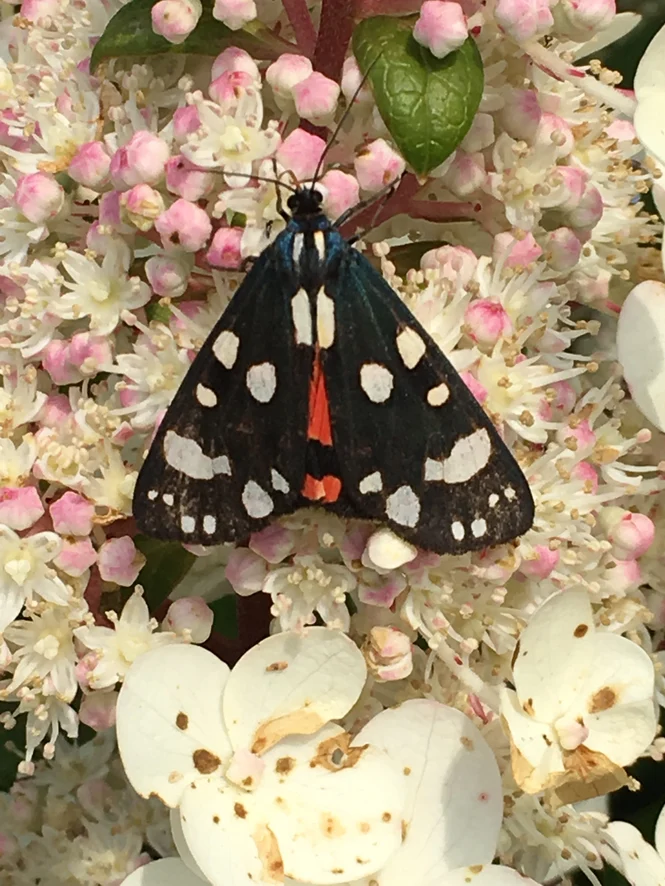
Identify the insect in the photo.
Callimorpha dominula
